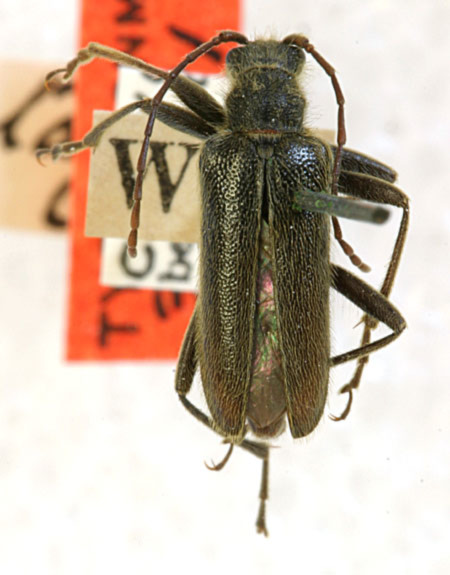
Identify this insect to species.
Leptacmaeops pugetana (also Cortodera subpilosa)
